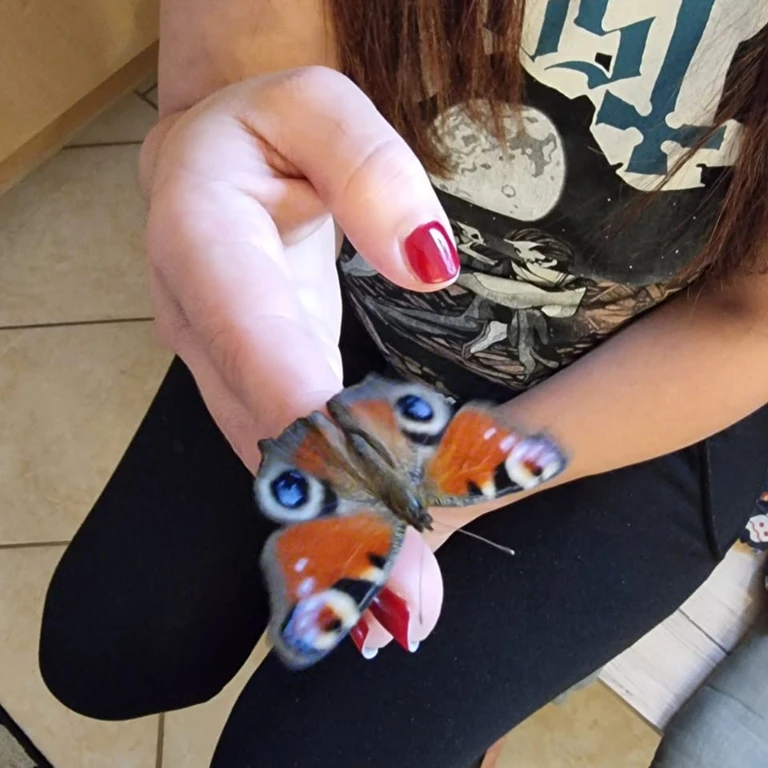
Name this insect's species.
Aglais io
